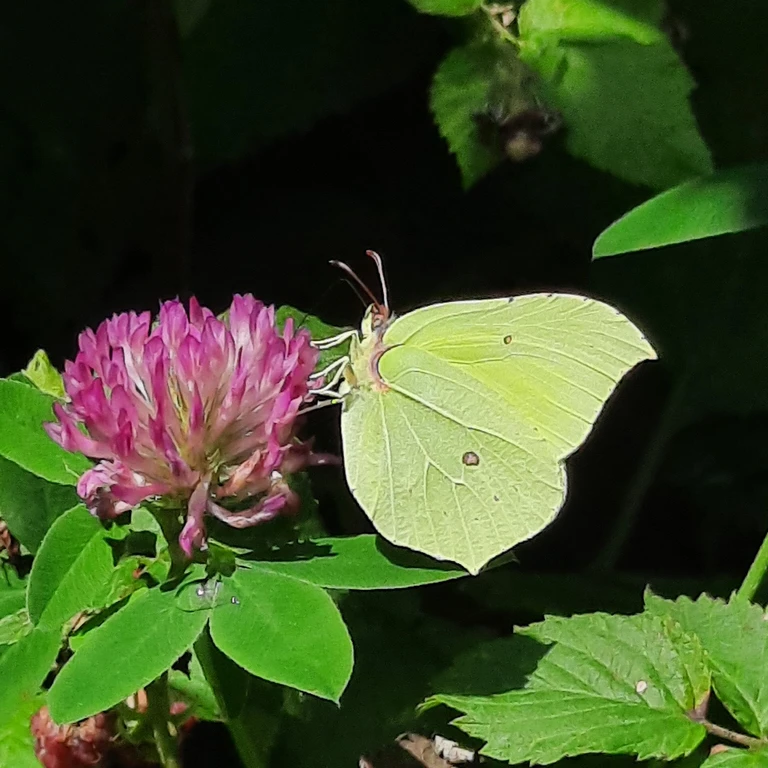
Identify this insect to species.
Gonepteryx rhamni
